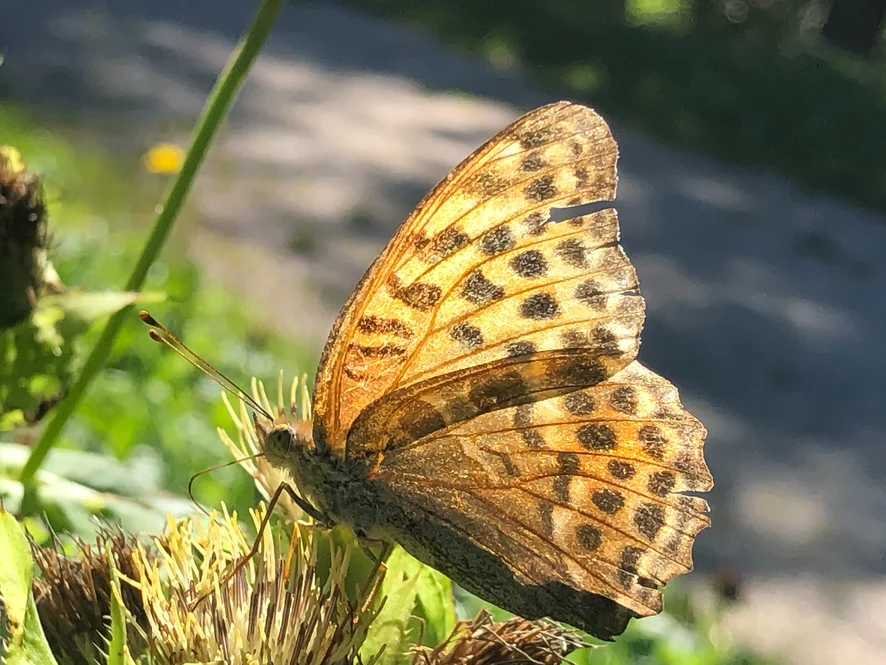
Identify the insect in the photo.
Argynnis paphia
